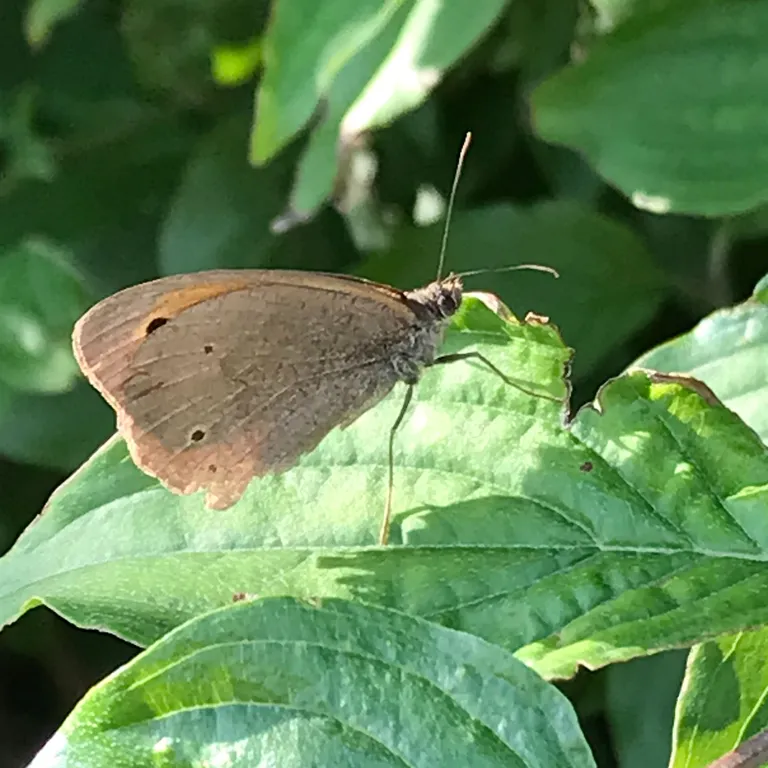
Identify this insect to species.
Maniola jurtina
